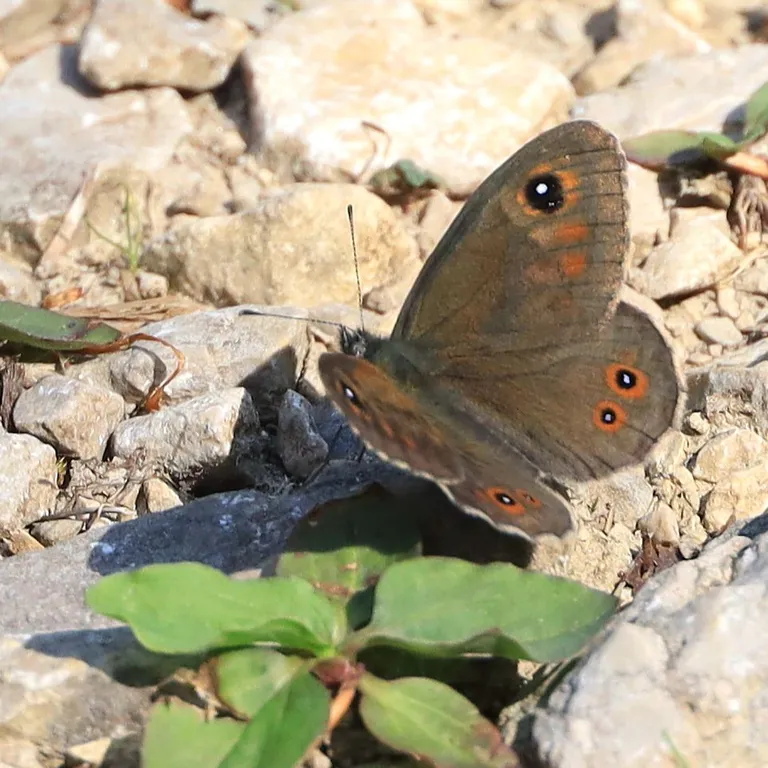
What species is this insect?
Lasiommata maera (also Pararge maera)
